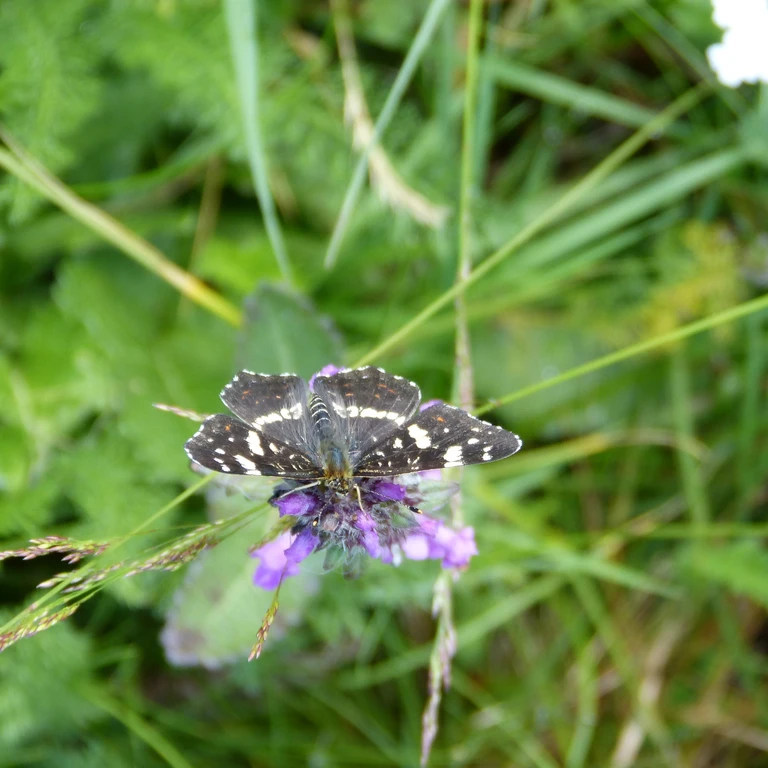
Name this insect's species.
Araschnia levana
